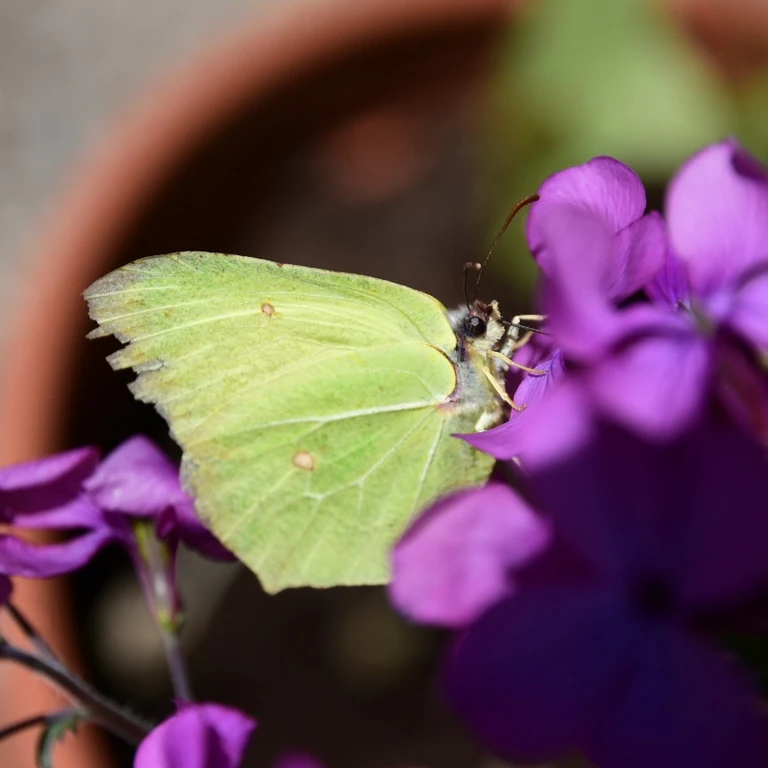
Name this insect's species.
Gonepteryx rhamni
